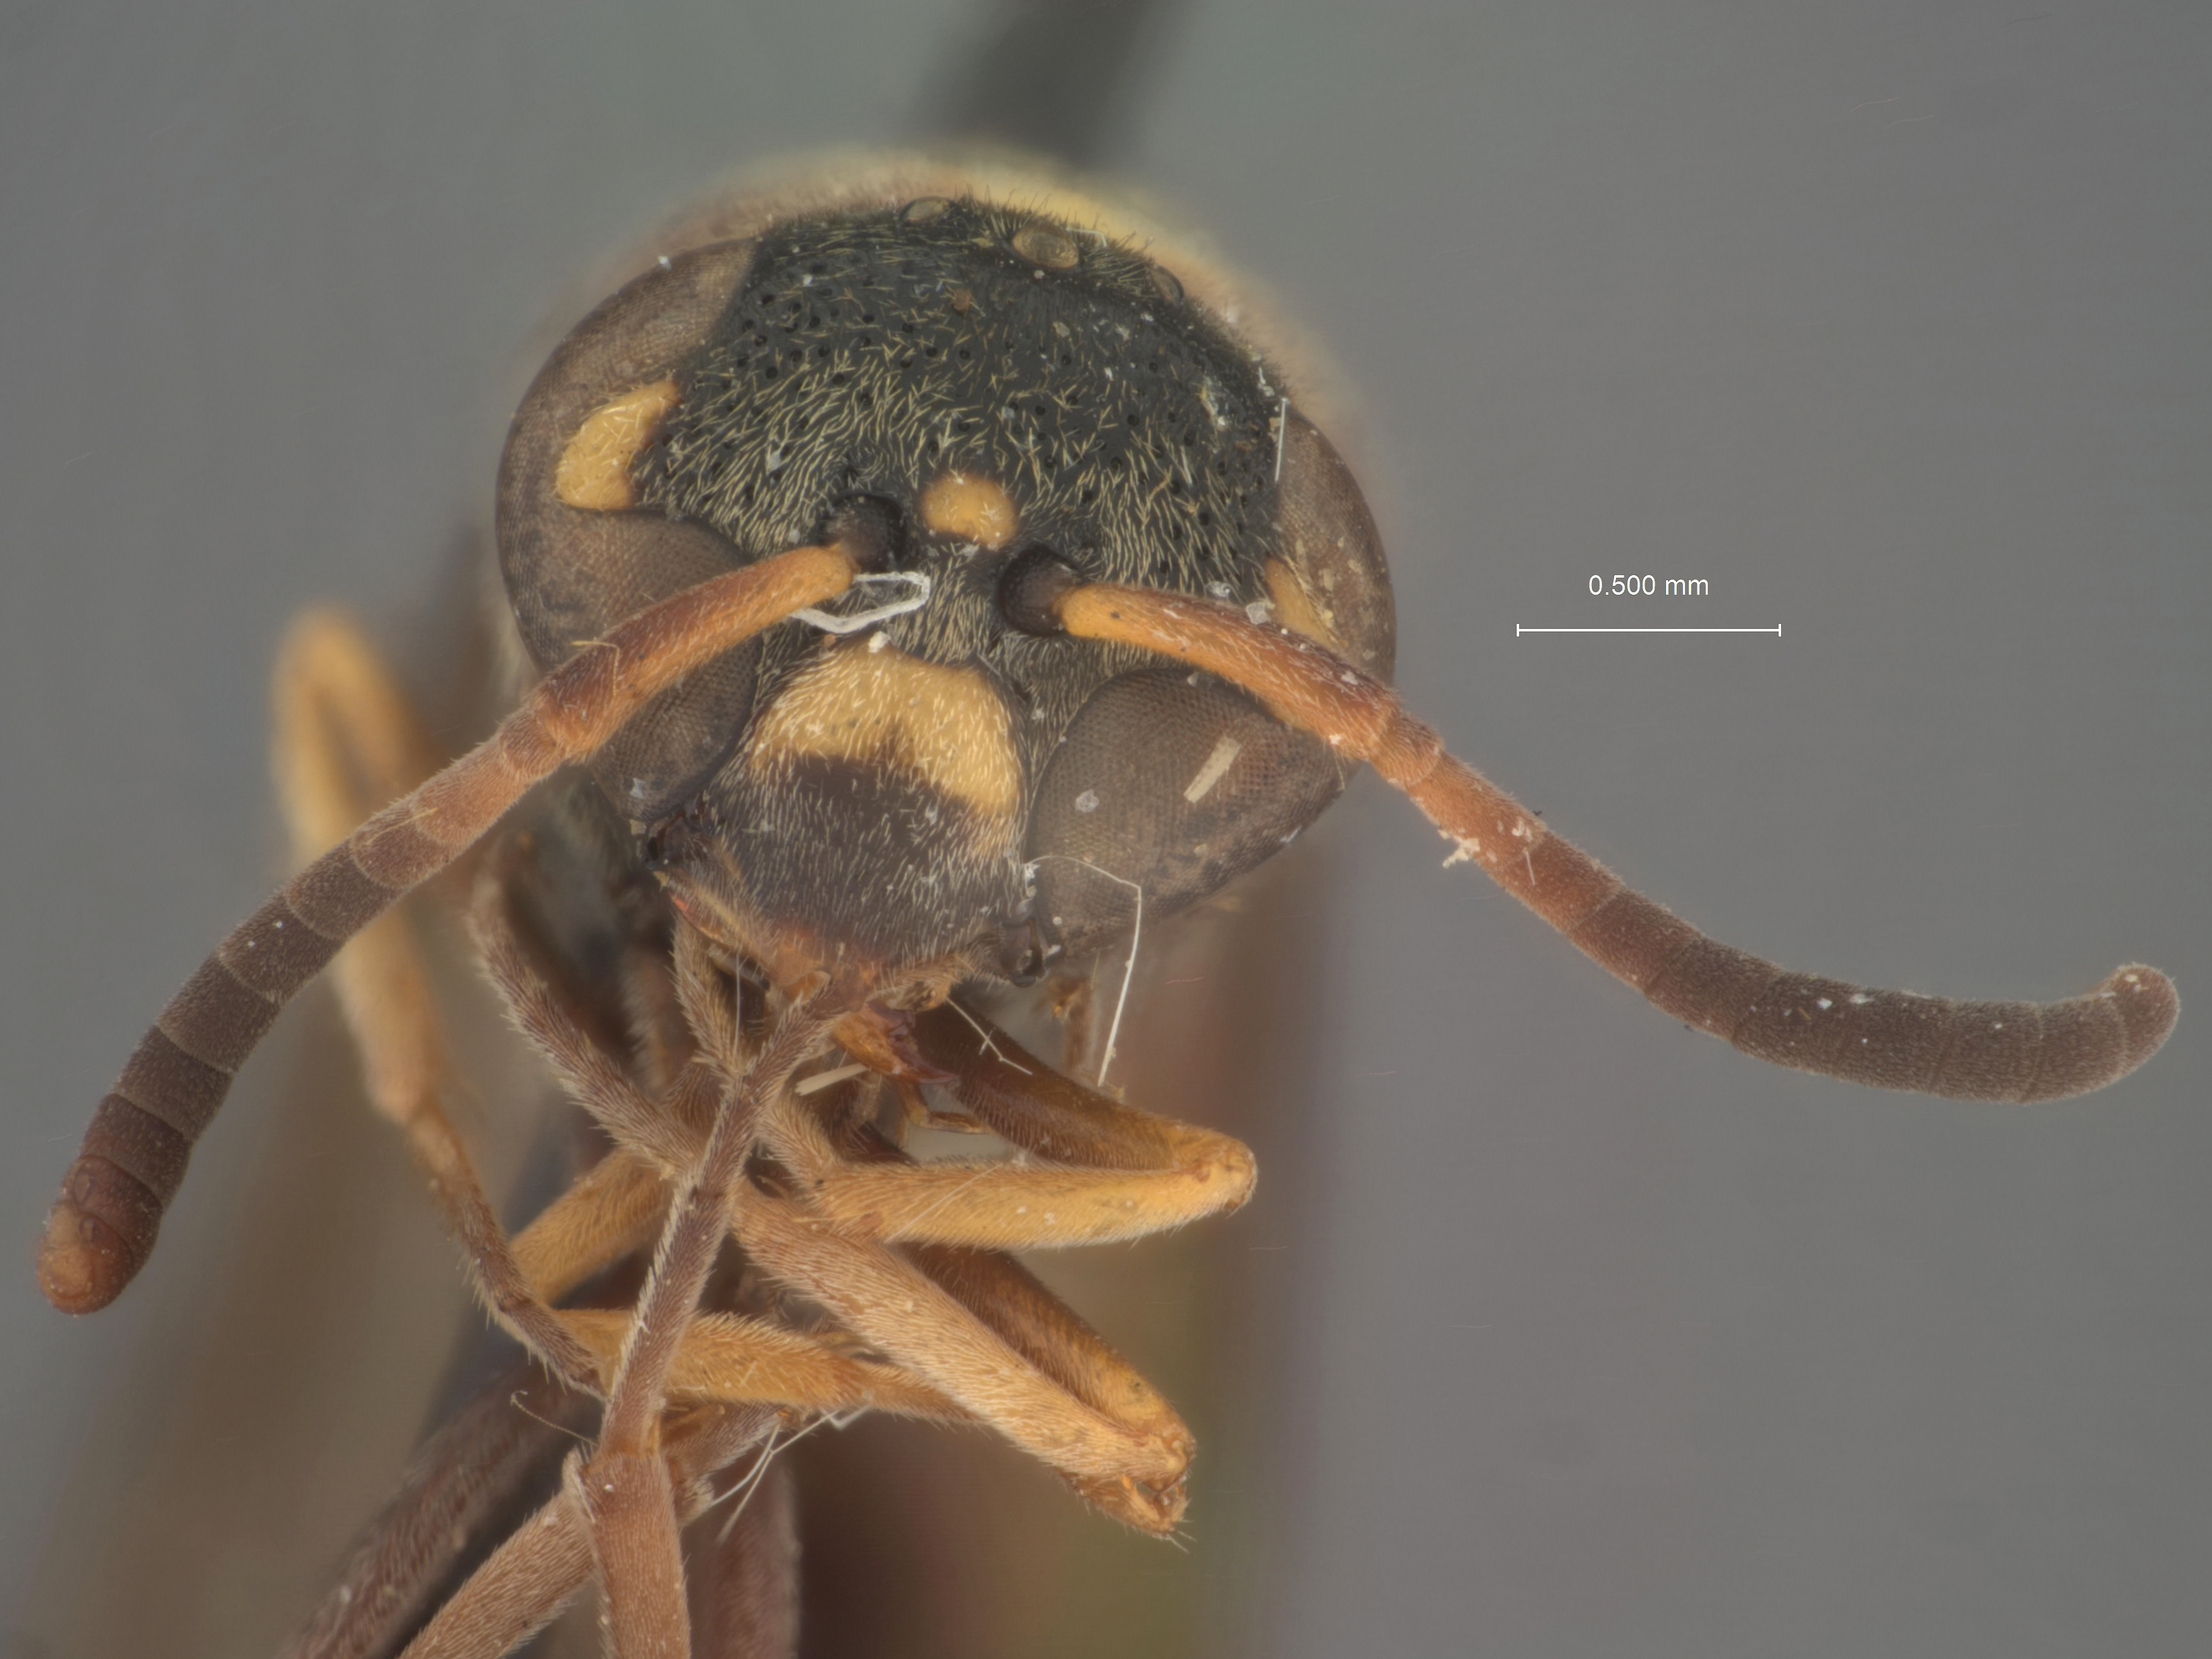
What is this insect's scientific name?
Omicron furiosum
